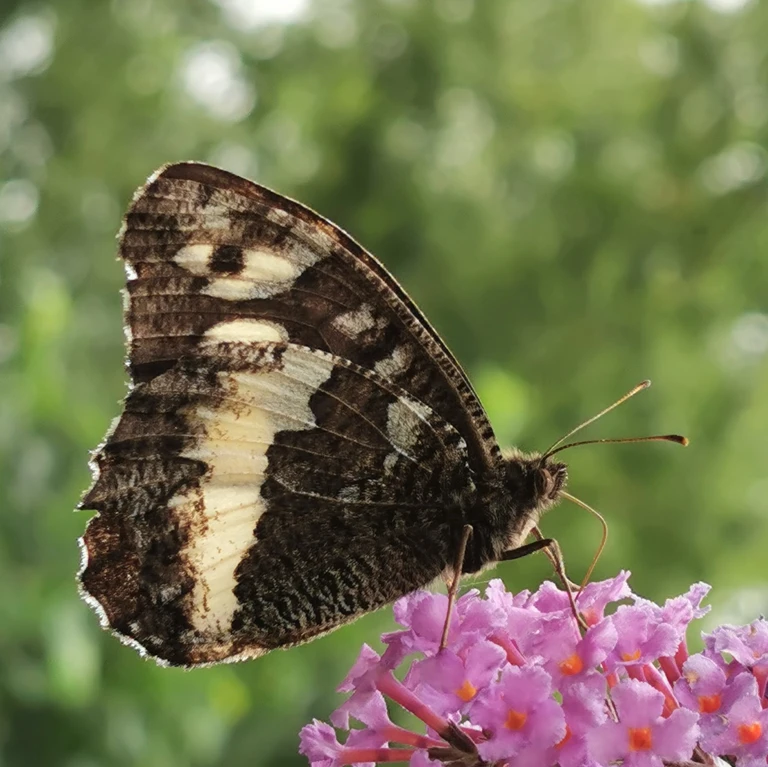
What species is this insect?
Brintesia circe
